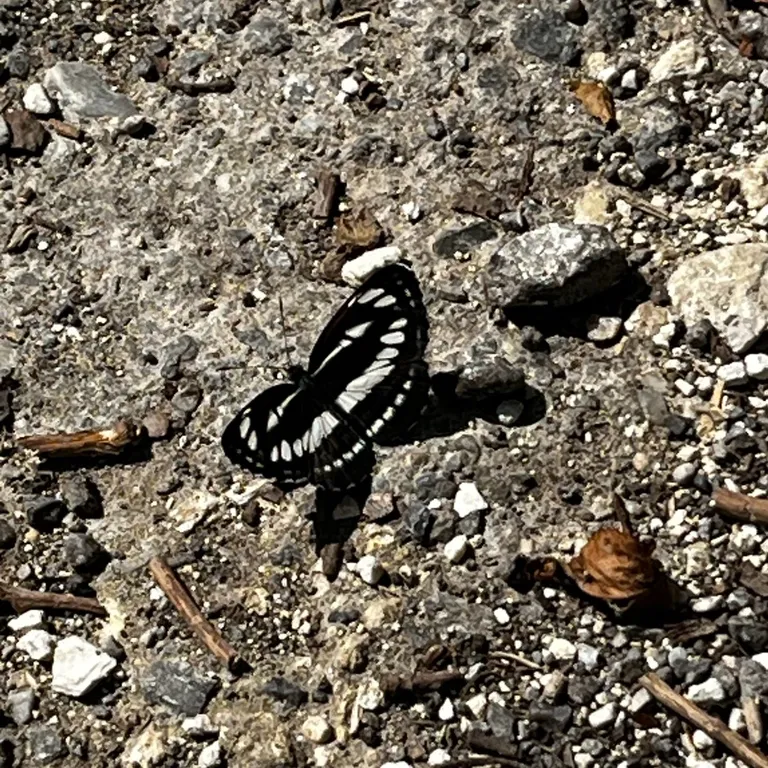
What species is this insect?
Neptis sappho
